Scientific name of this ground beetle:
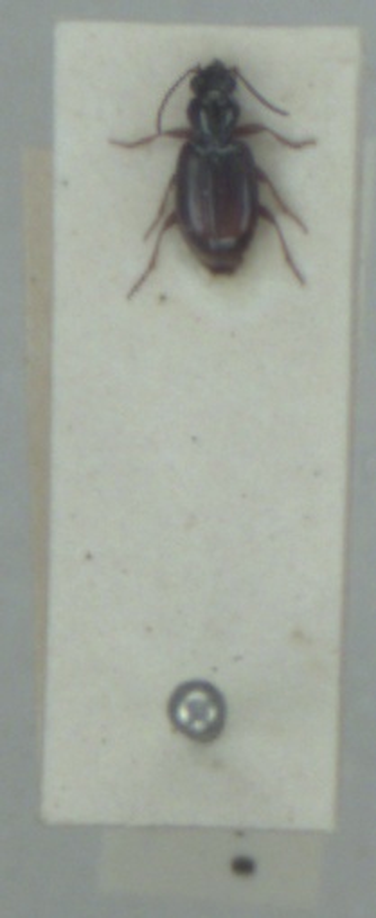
Bembidion normannum
